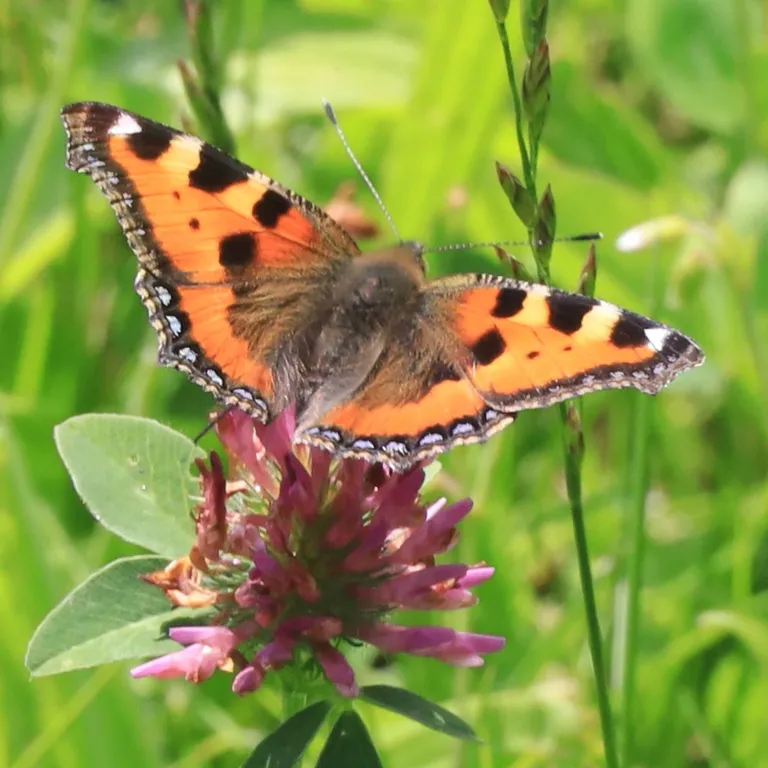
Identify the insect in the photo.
Aglais urticae
